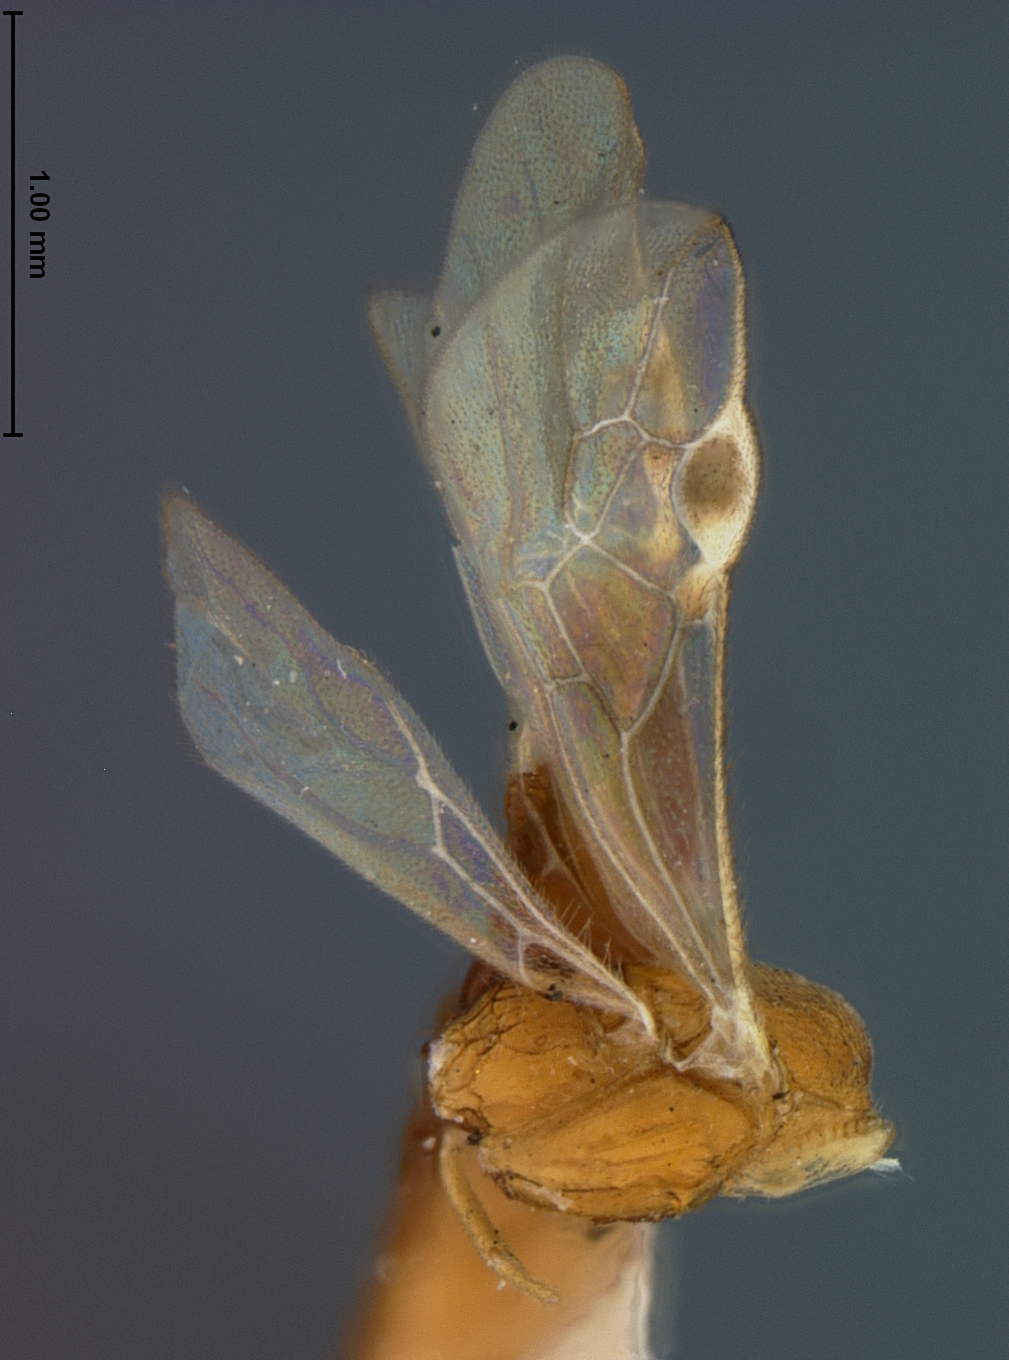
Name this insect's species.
Phanerotoma recurvariae
